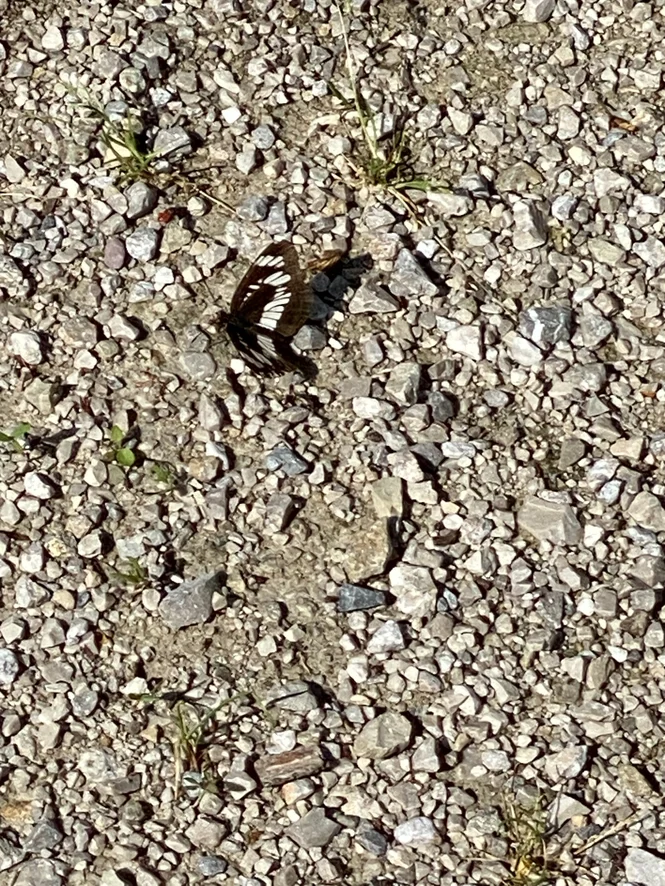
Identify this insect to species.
Neptis rivularis
